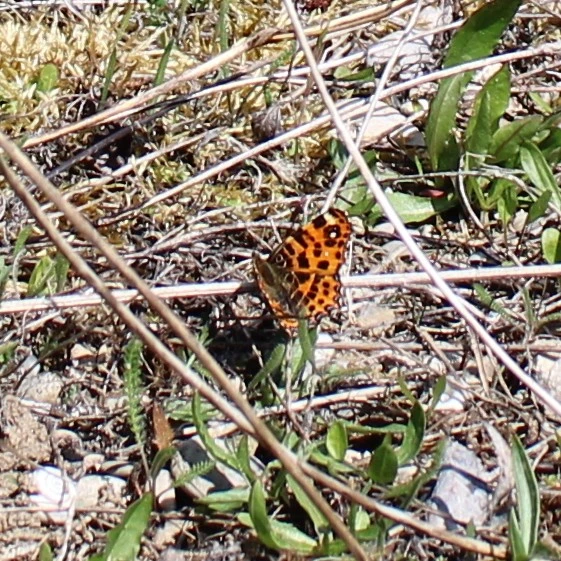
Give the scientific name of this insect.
Araschnia levana
